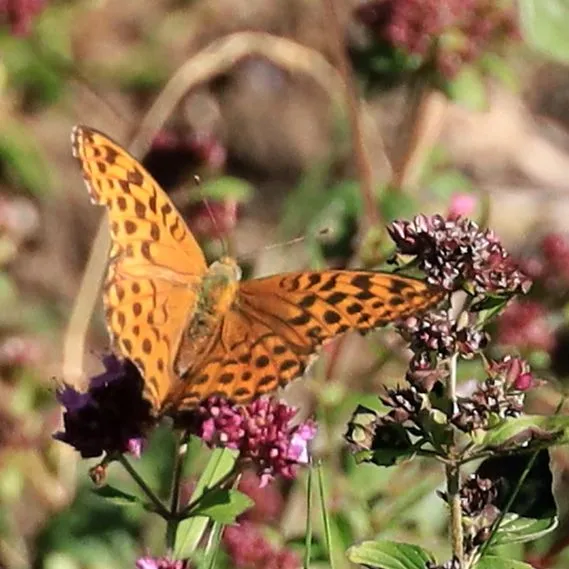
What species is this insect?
Argynnis paphia
